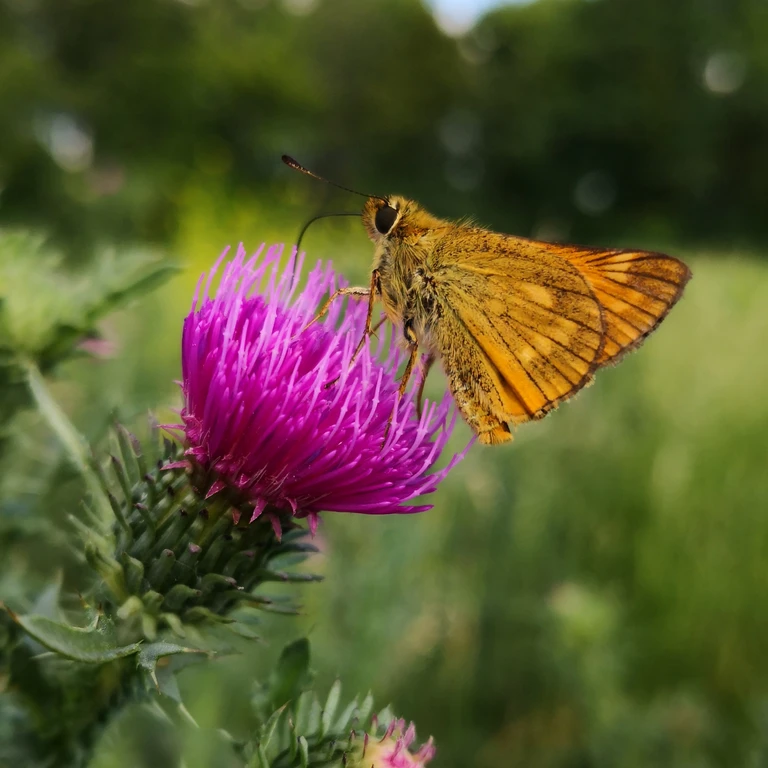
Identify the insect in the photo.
Ochlodes sylvanus (also Ochlodes venata)
